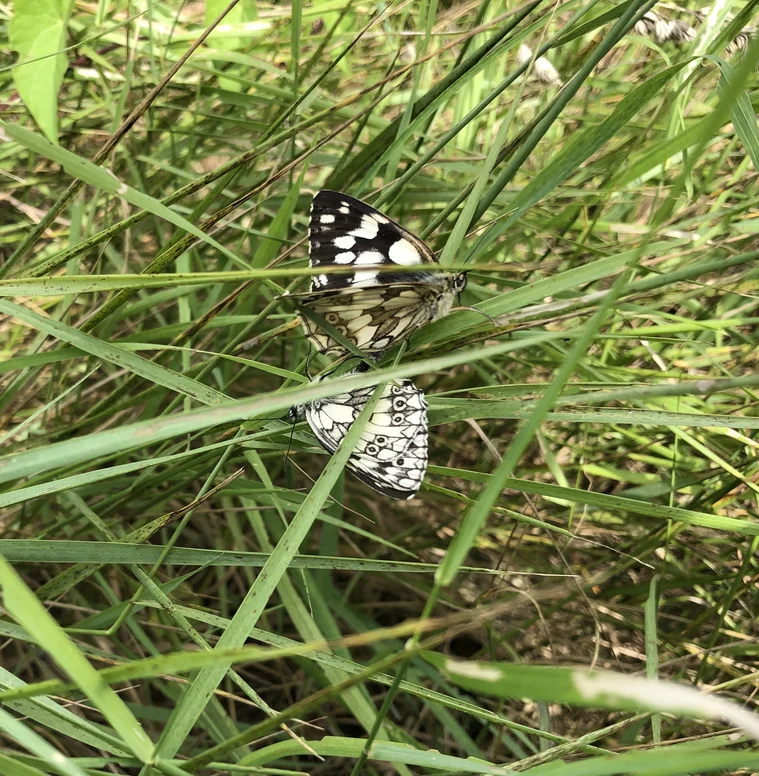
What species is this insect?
Melanargia galathea
